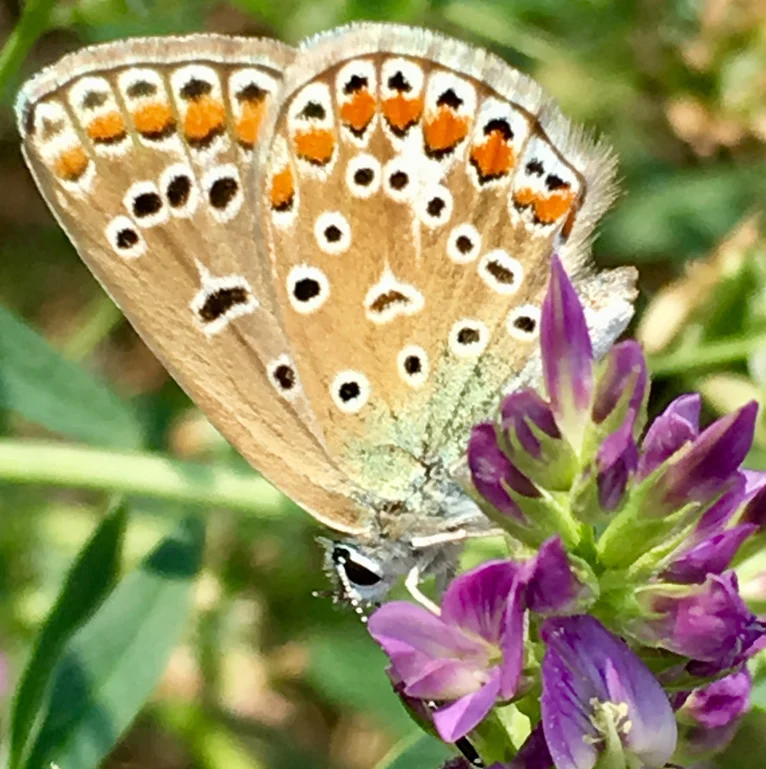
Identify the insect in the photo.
Polyommatus icarus
